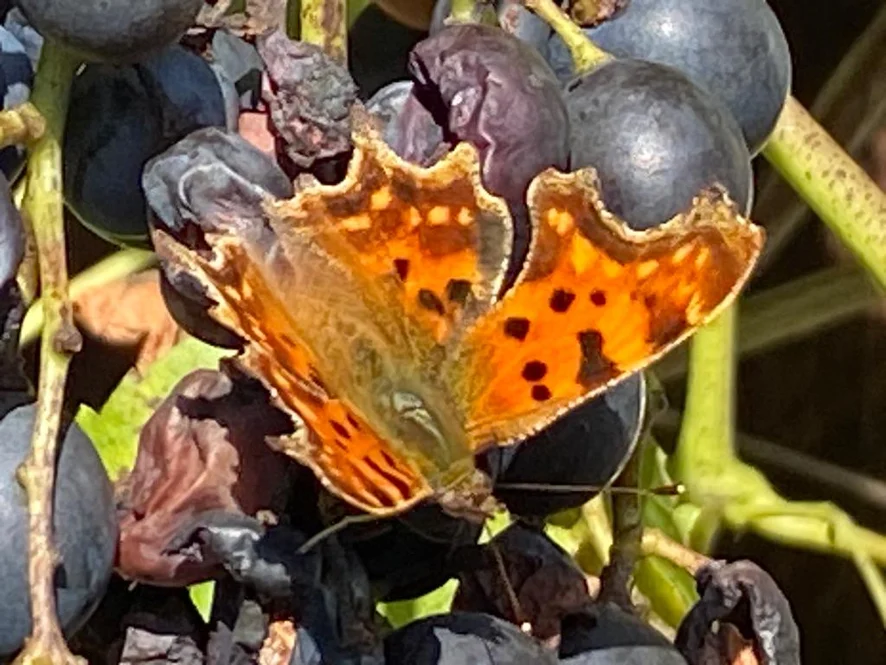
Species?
Polygonia c-album
